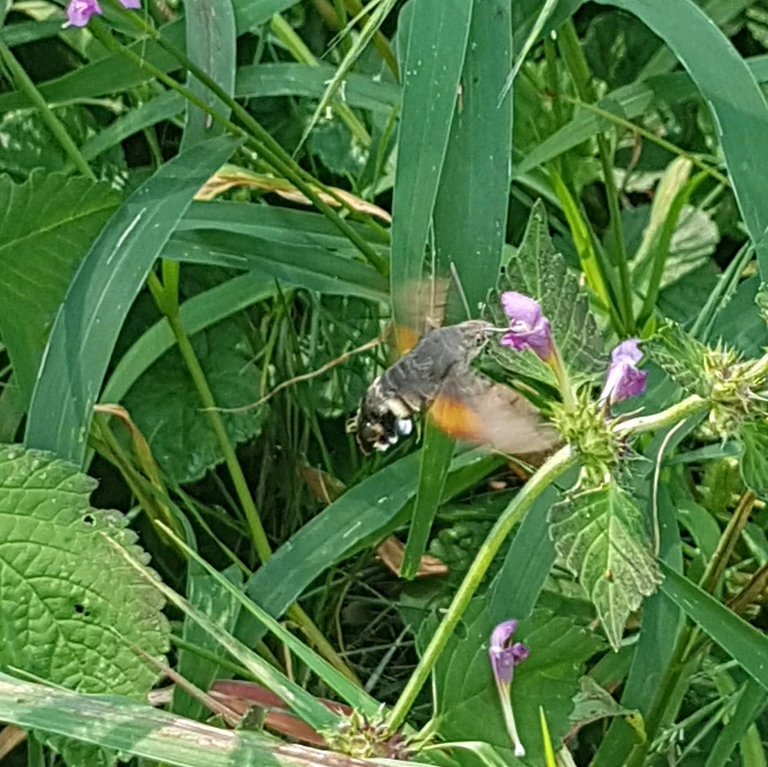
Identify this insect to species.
Macroglossum stellatarum
